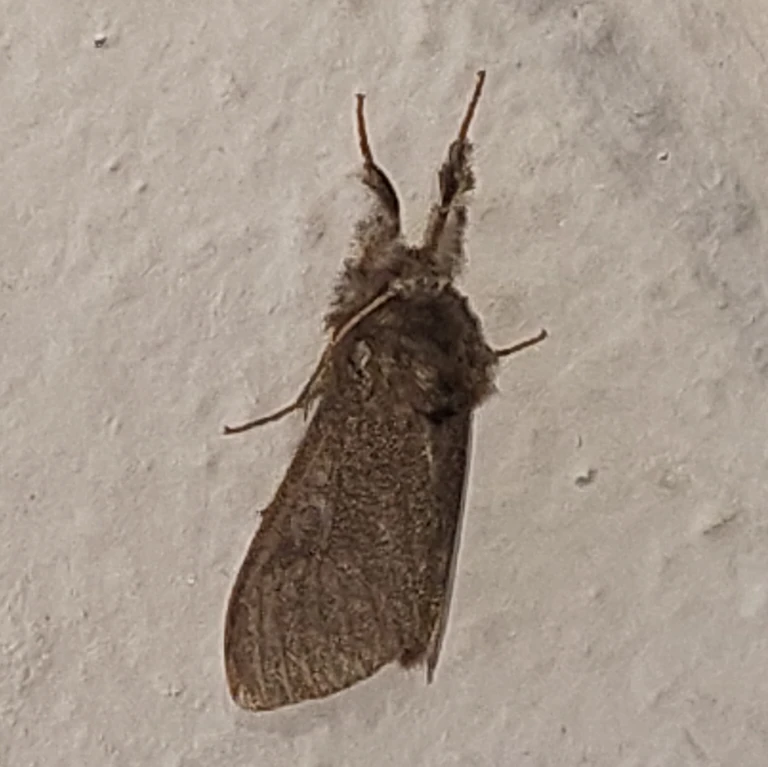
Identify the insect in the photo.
Calliteara pudibunda
